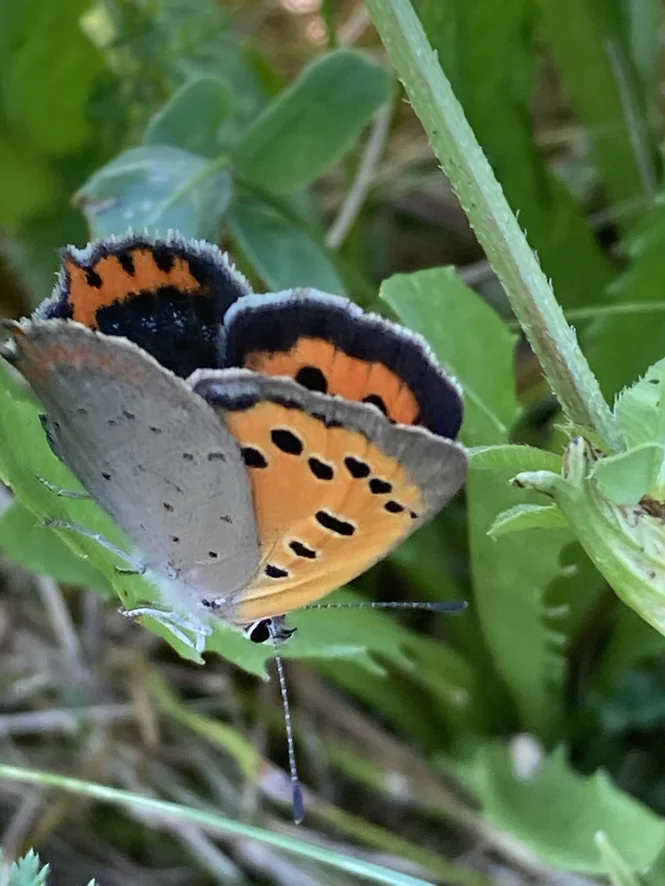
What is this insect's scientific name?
Lycaena phlaeas
